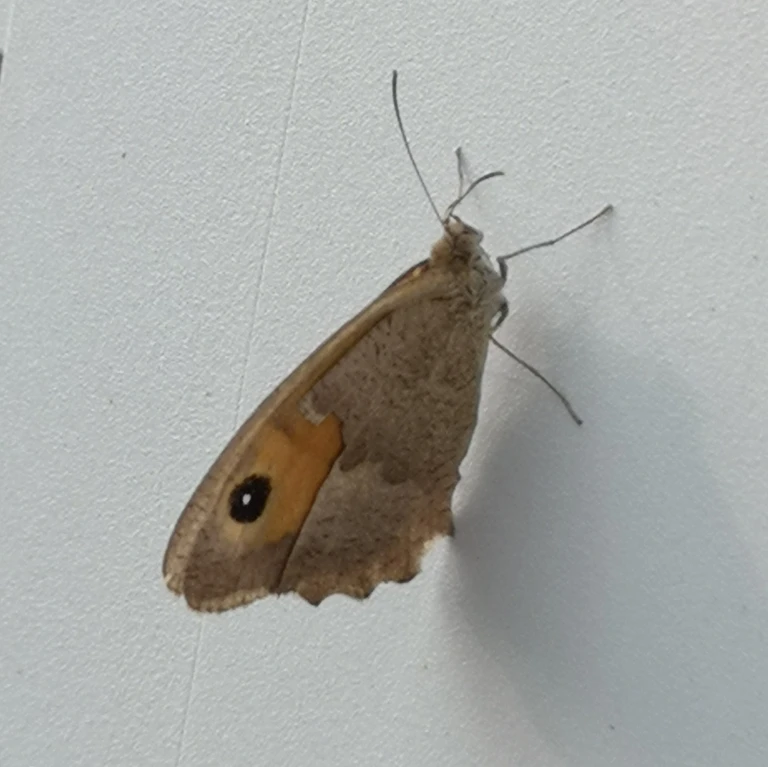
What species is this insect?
Maniola jurtina
